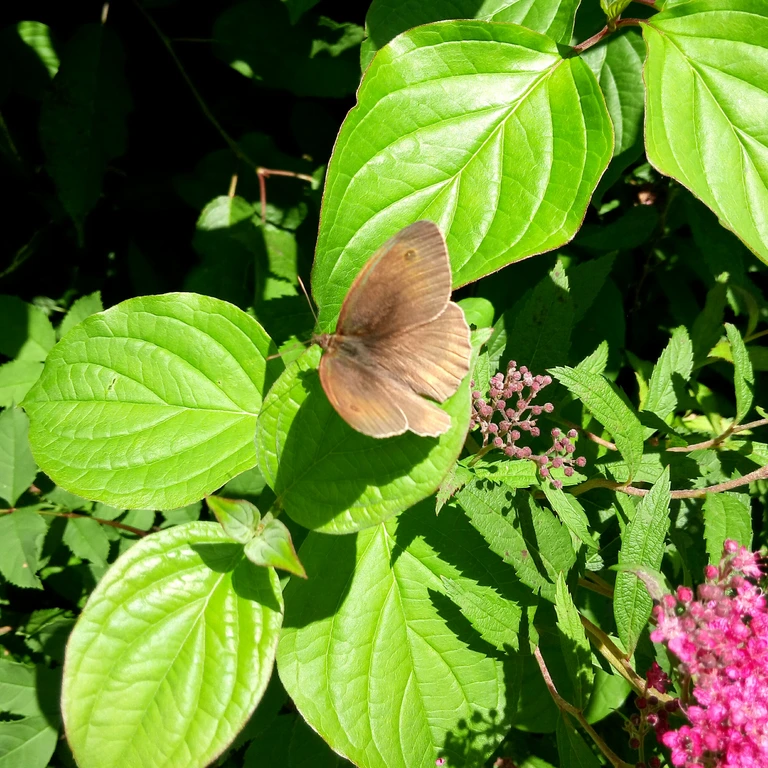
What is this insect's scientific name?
Maniola jurtina
